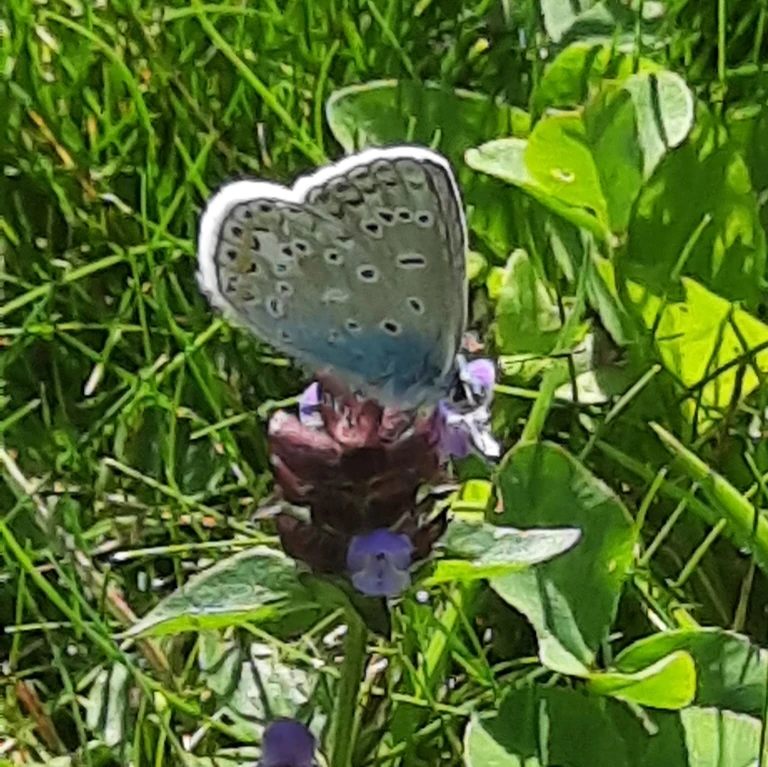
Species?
Polyommatus icarus
